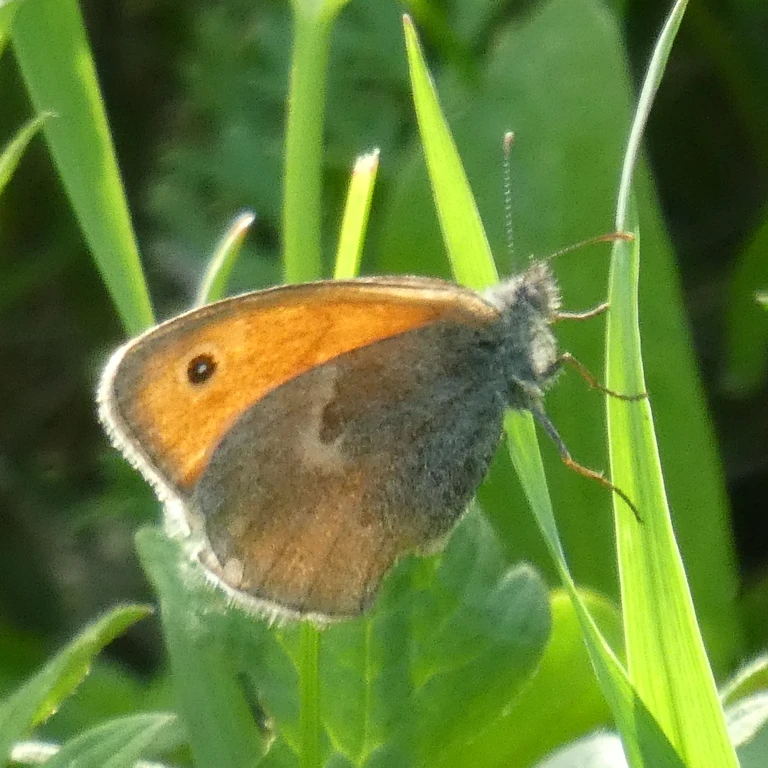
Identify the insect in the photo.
Coenonympha pamphilus
